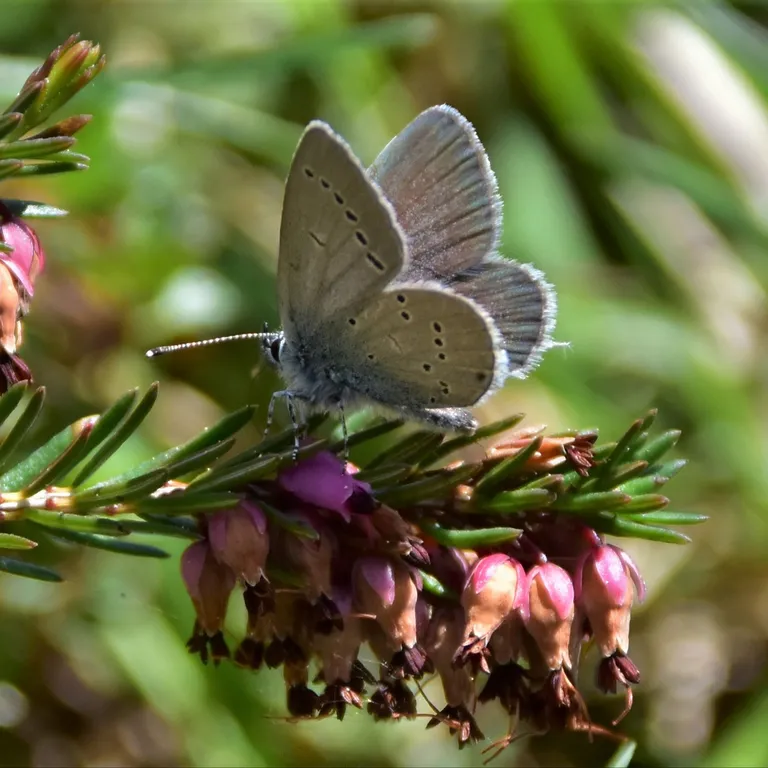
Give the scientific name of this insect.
Cupido minimus
